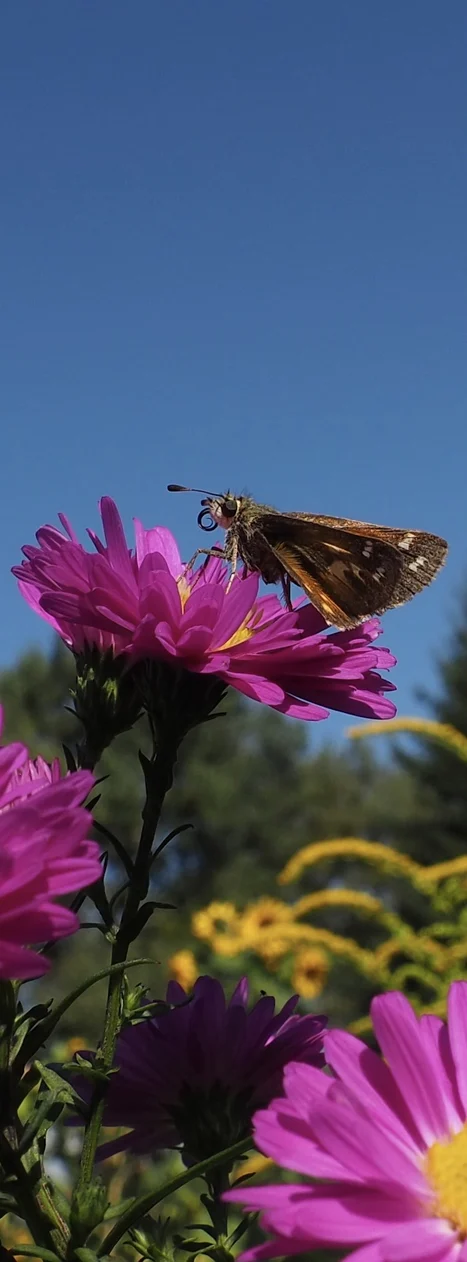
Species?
Hesperia comma
